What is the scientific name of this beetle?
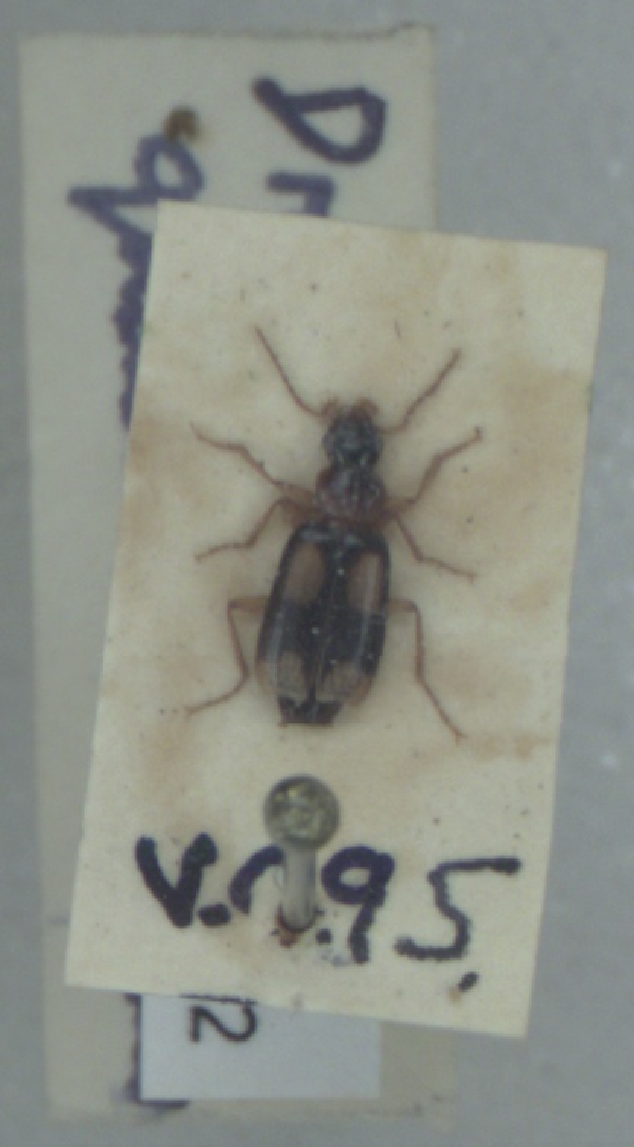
Dromius quadrimaculatus
